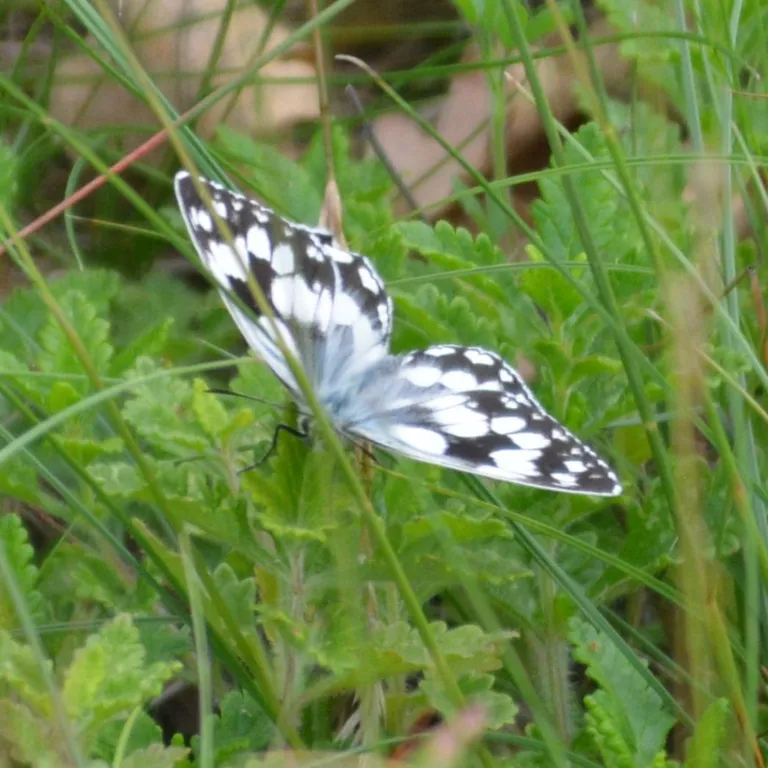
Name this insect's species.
Melanargia galathea
